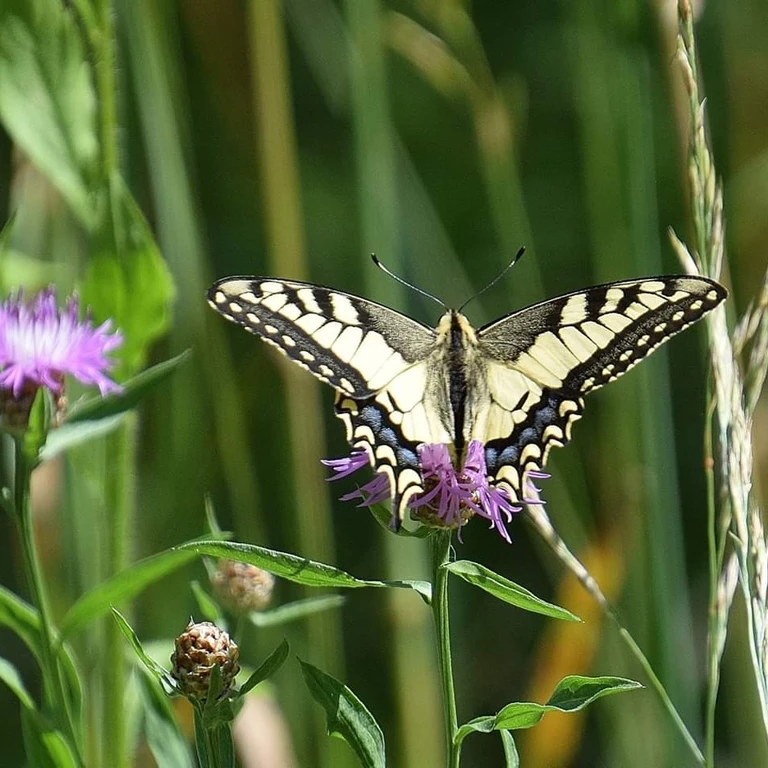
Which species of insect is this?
Papilio machaon
